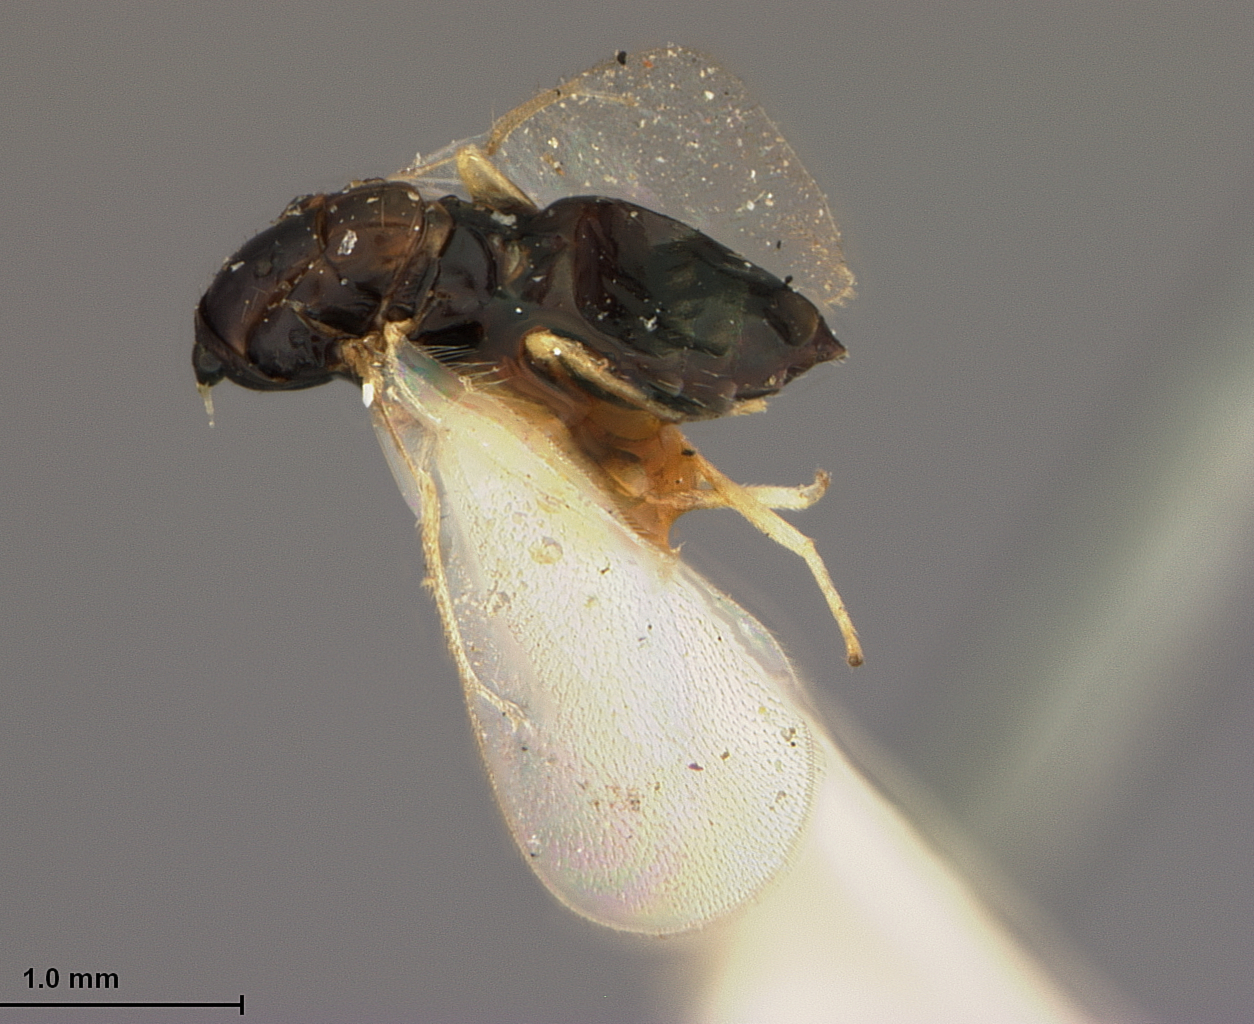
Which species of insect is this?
Tetrastichoides lasiopterae
